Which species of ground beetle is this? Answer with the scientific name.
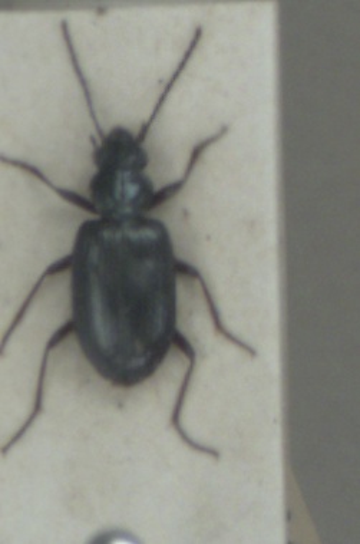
Bembidion punctulatum
